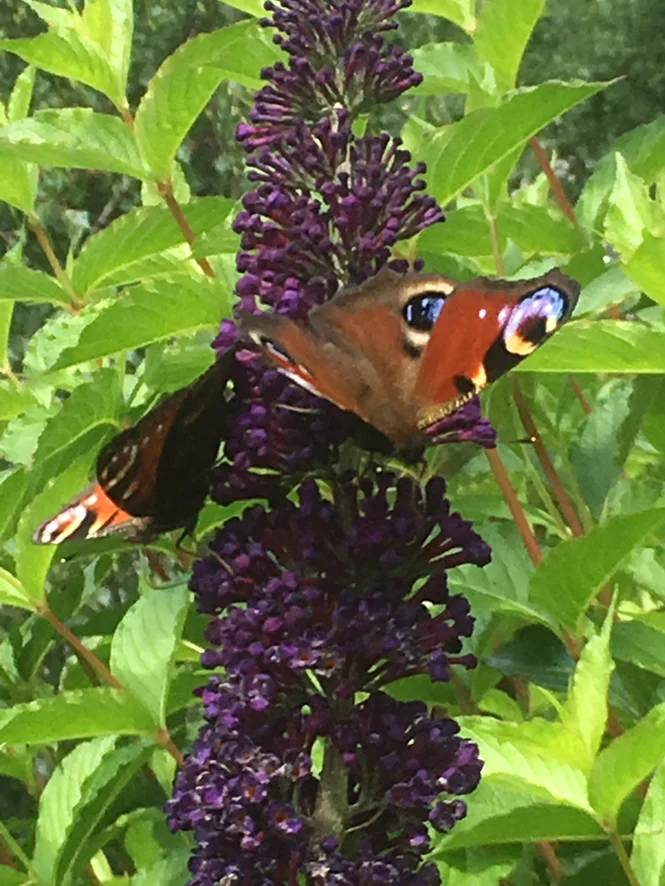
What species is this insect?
Aglais io
